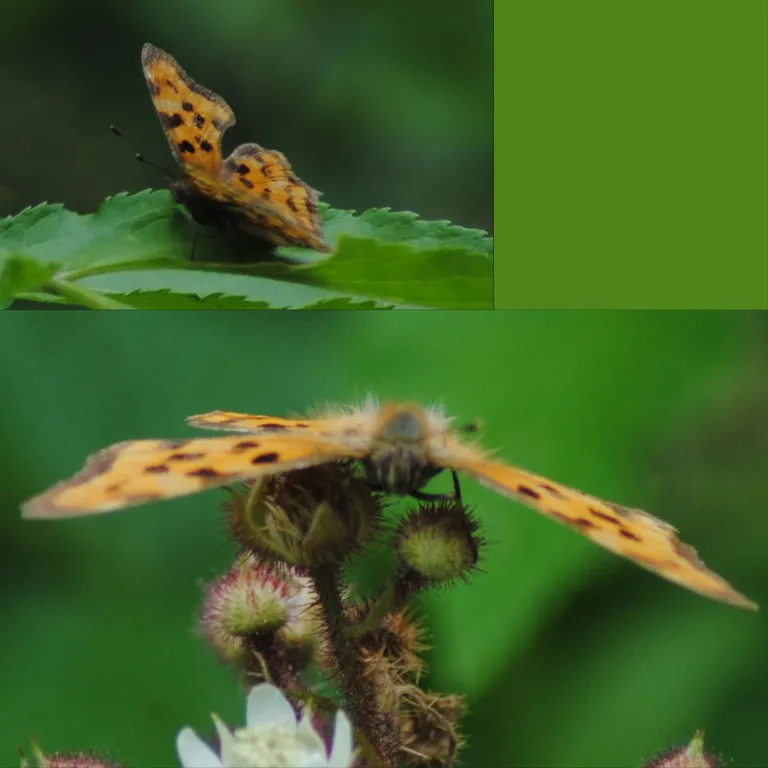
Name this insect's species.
Polygonia c-album
